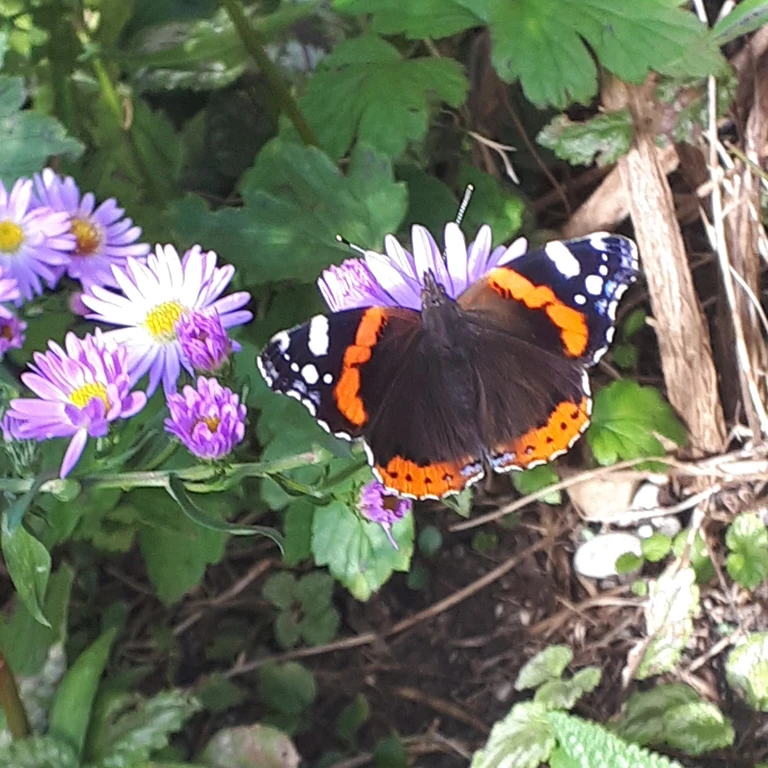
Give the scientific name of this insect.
Vanessa atalanta
